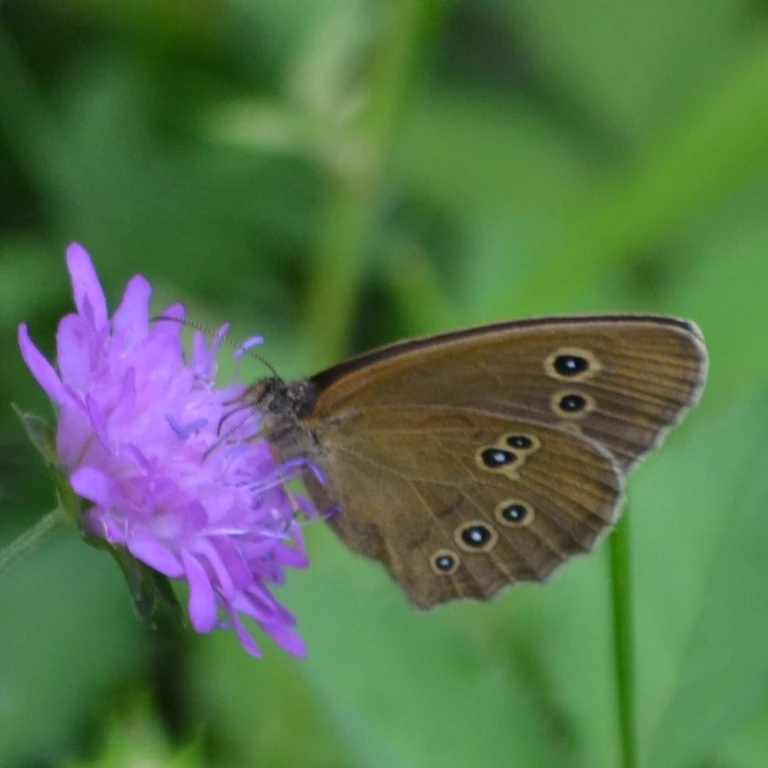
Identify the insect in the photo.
Aphantopus hyperantus
